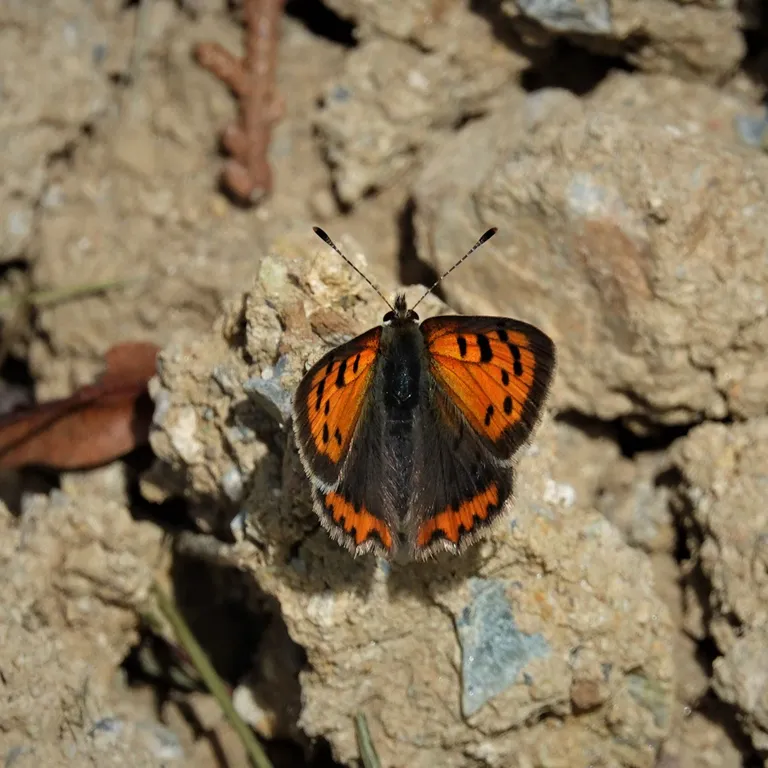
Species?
Lycaena phlaeas
